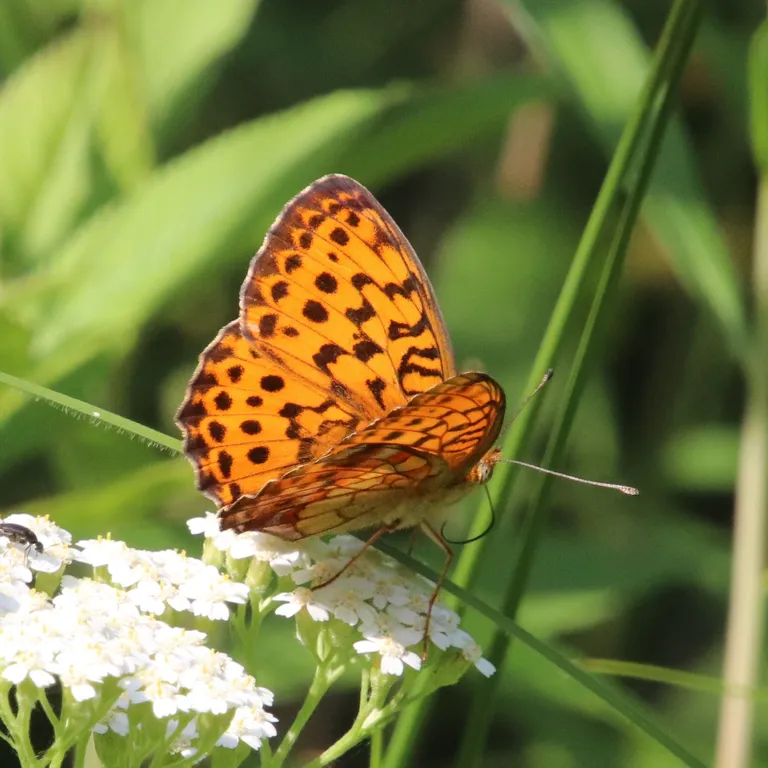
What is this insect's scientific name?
Brenthis daphne
